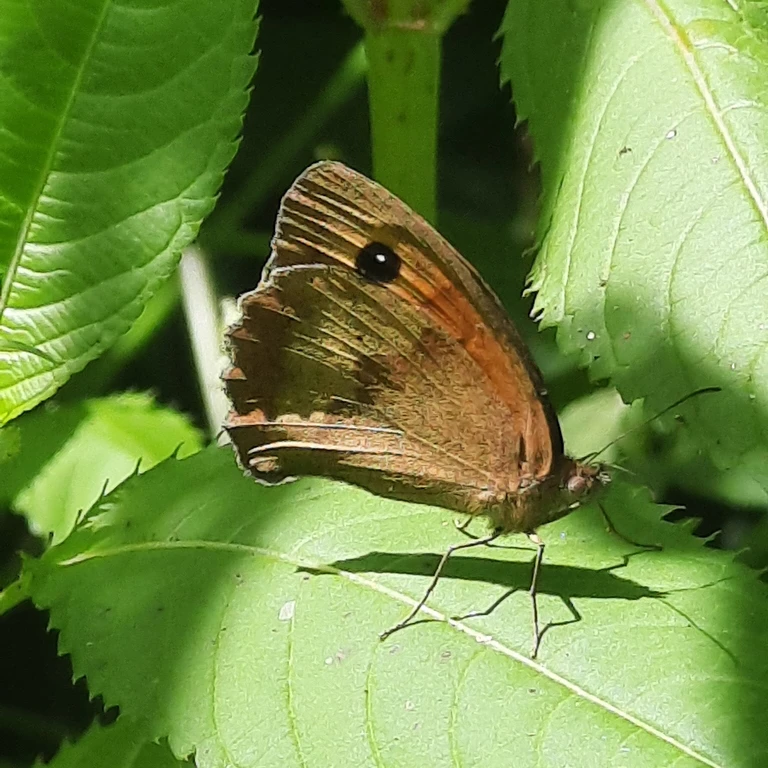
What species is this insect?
Maniola jurtina
